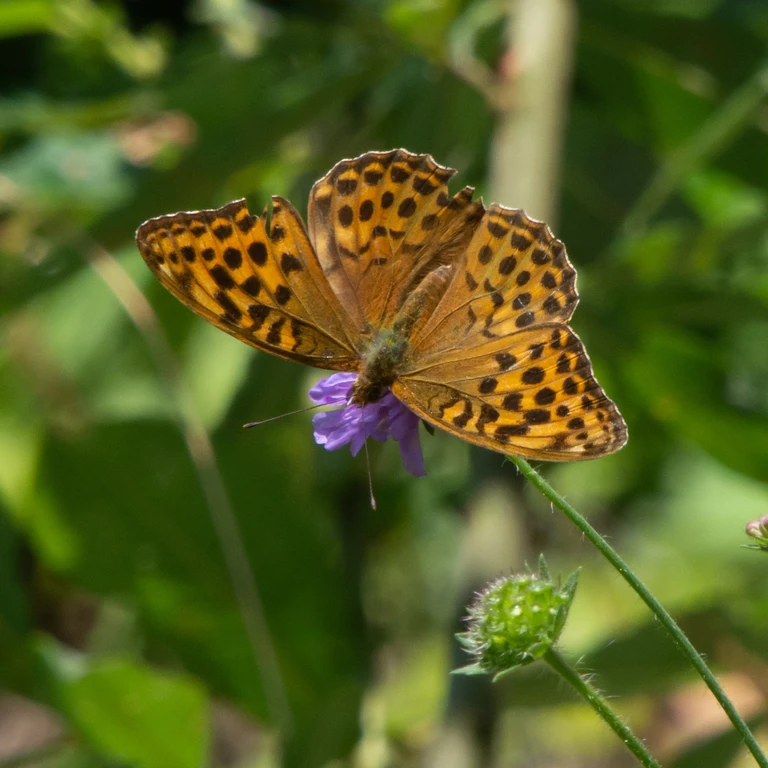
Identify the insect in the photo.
Argynnis paphia
